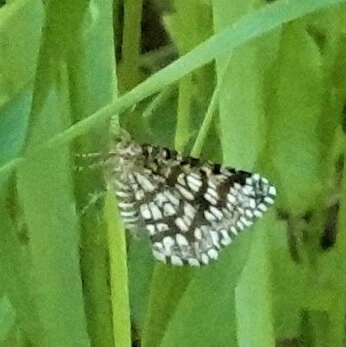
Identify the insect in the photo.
Chiasmia clathrata
